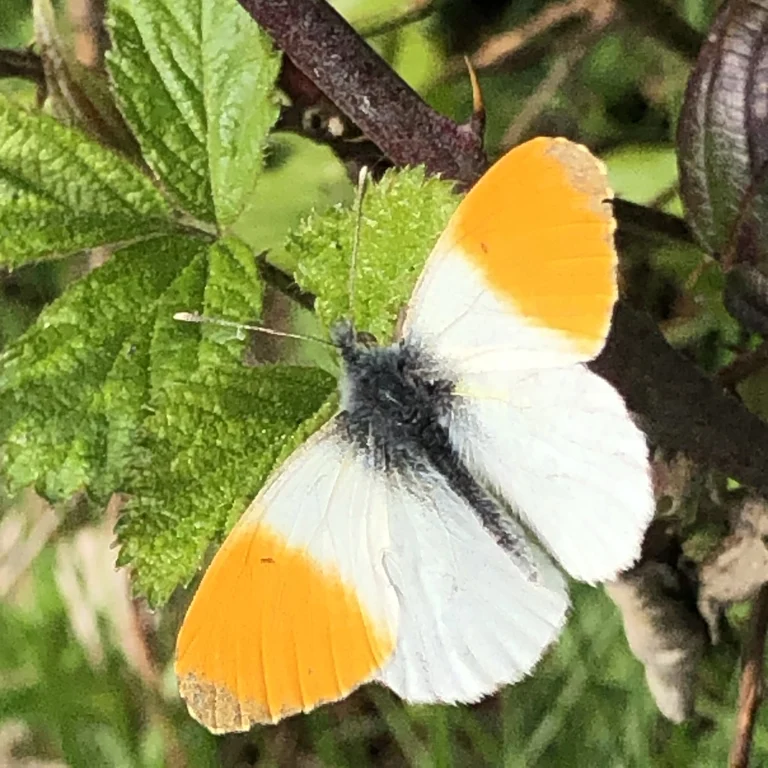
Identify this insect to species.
Anthocharis cardamines
